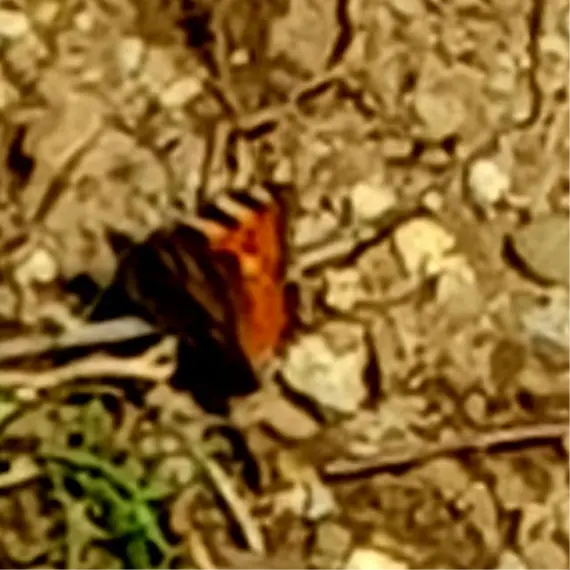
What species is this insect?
Aglais urticae
